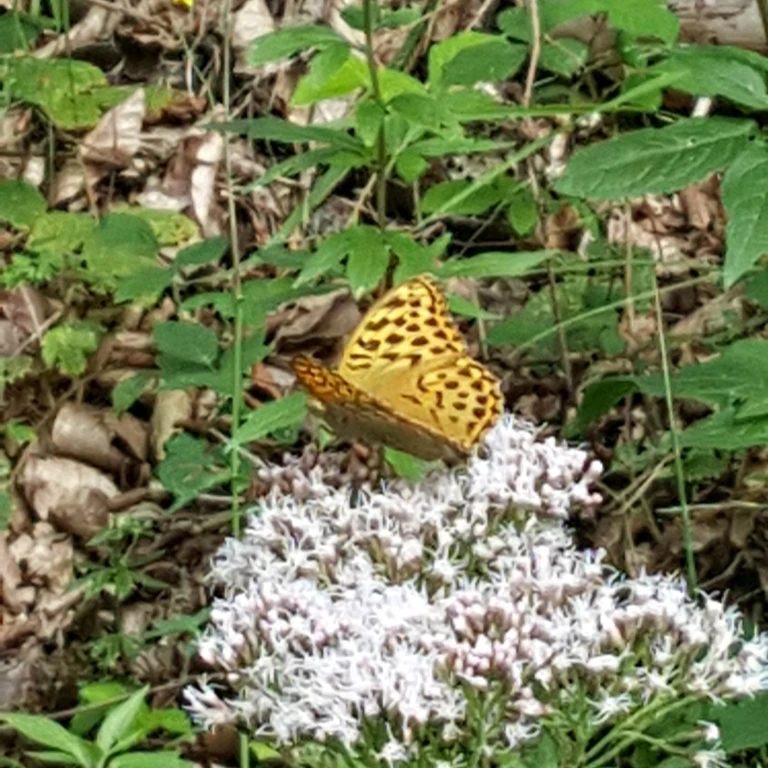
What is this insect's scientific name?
Argynnis paphia
